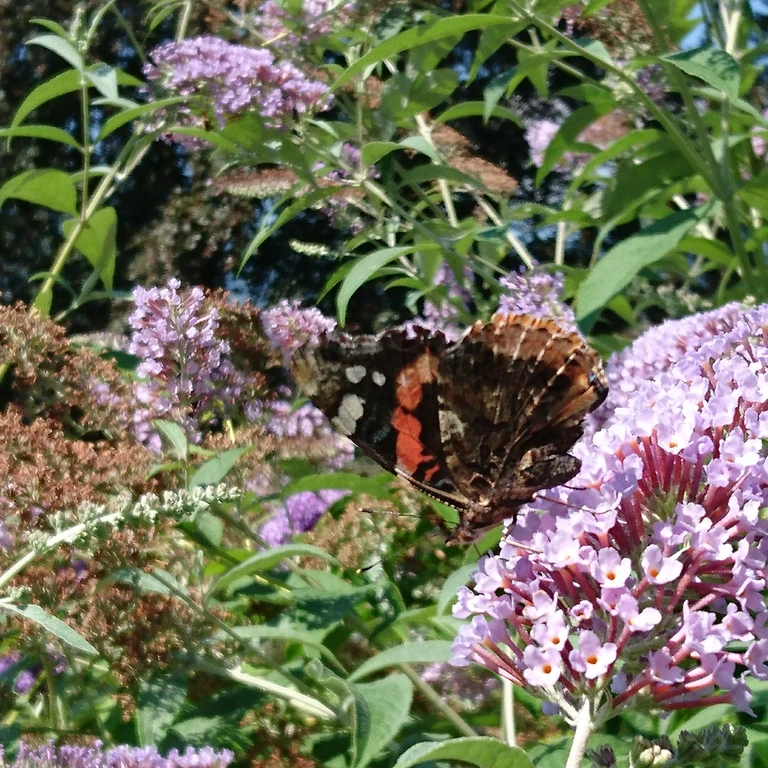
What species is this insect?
Vanessa atalanta
